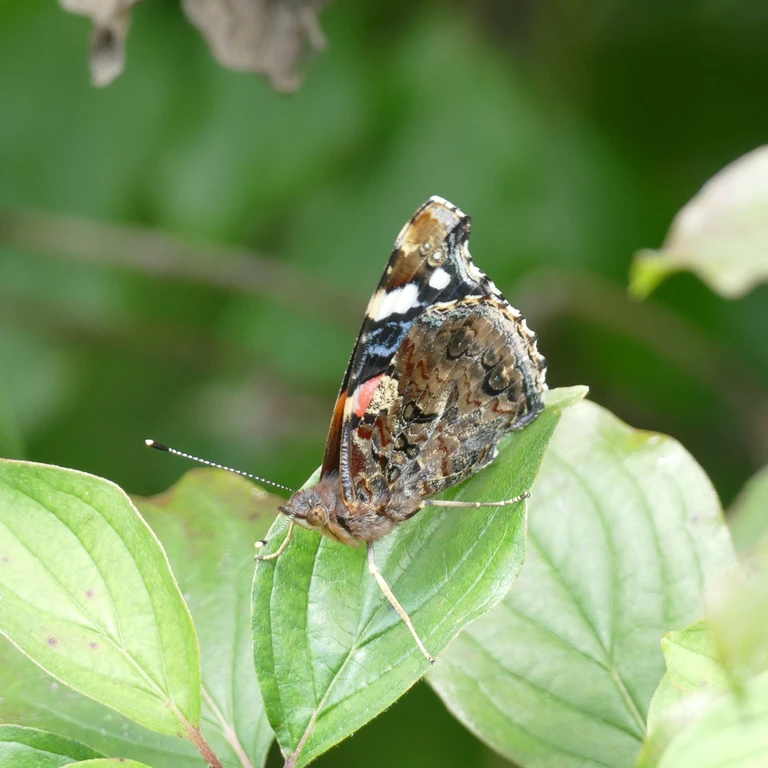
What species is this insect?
Vanessa atalanta
